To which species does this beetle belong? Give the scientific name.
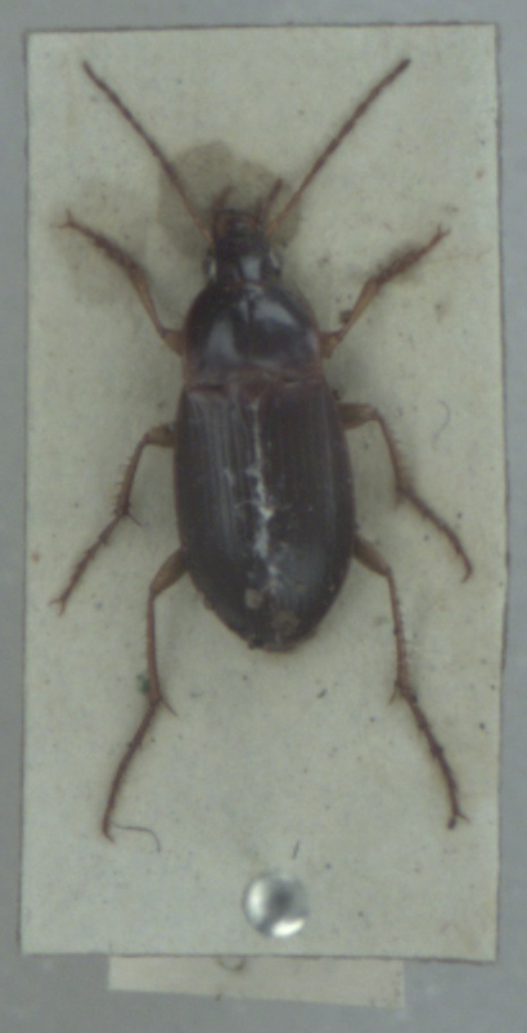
Calathus erratus
